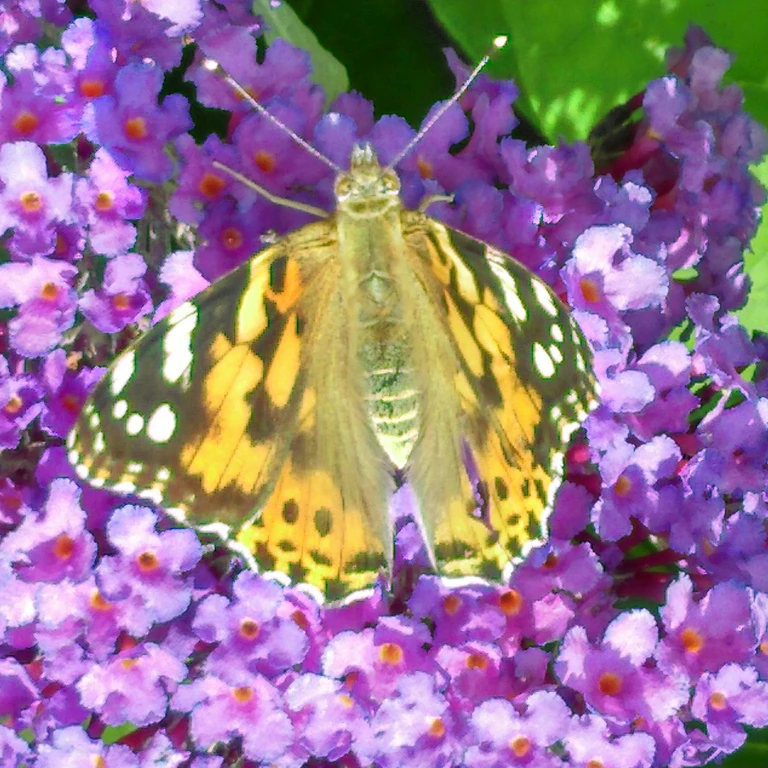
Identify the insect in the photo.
Vanessa cardui
